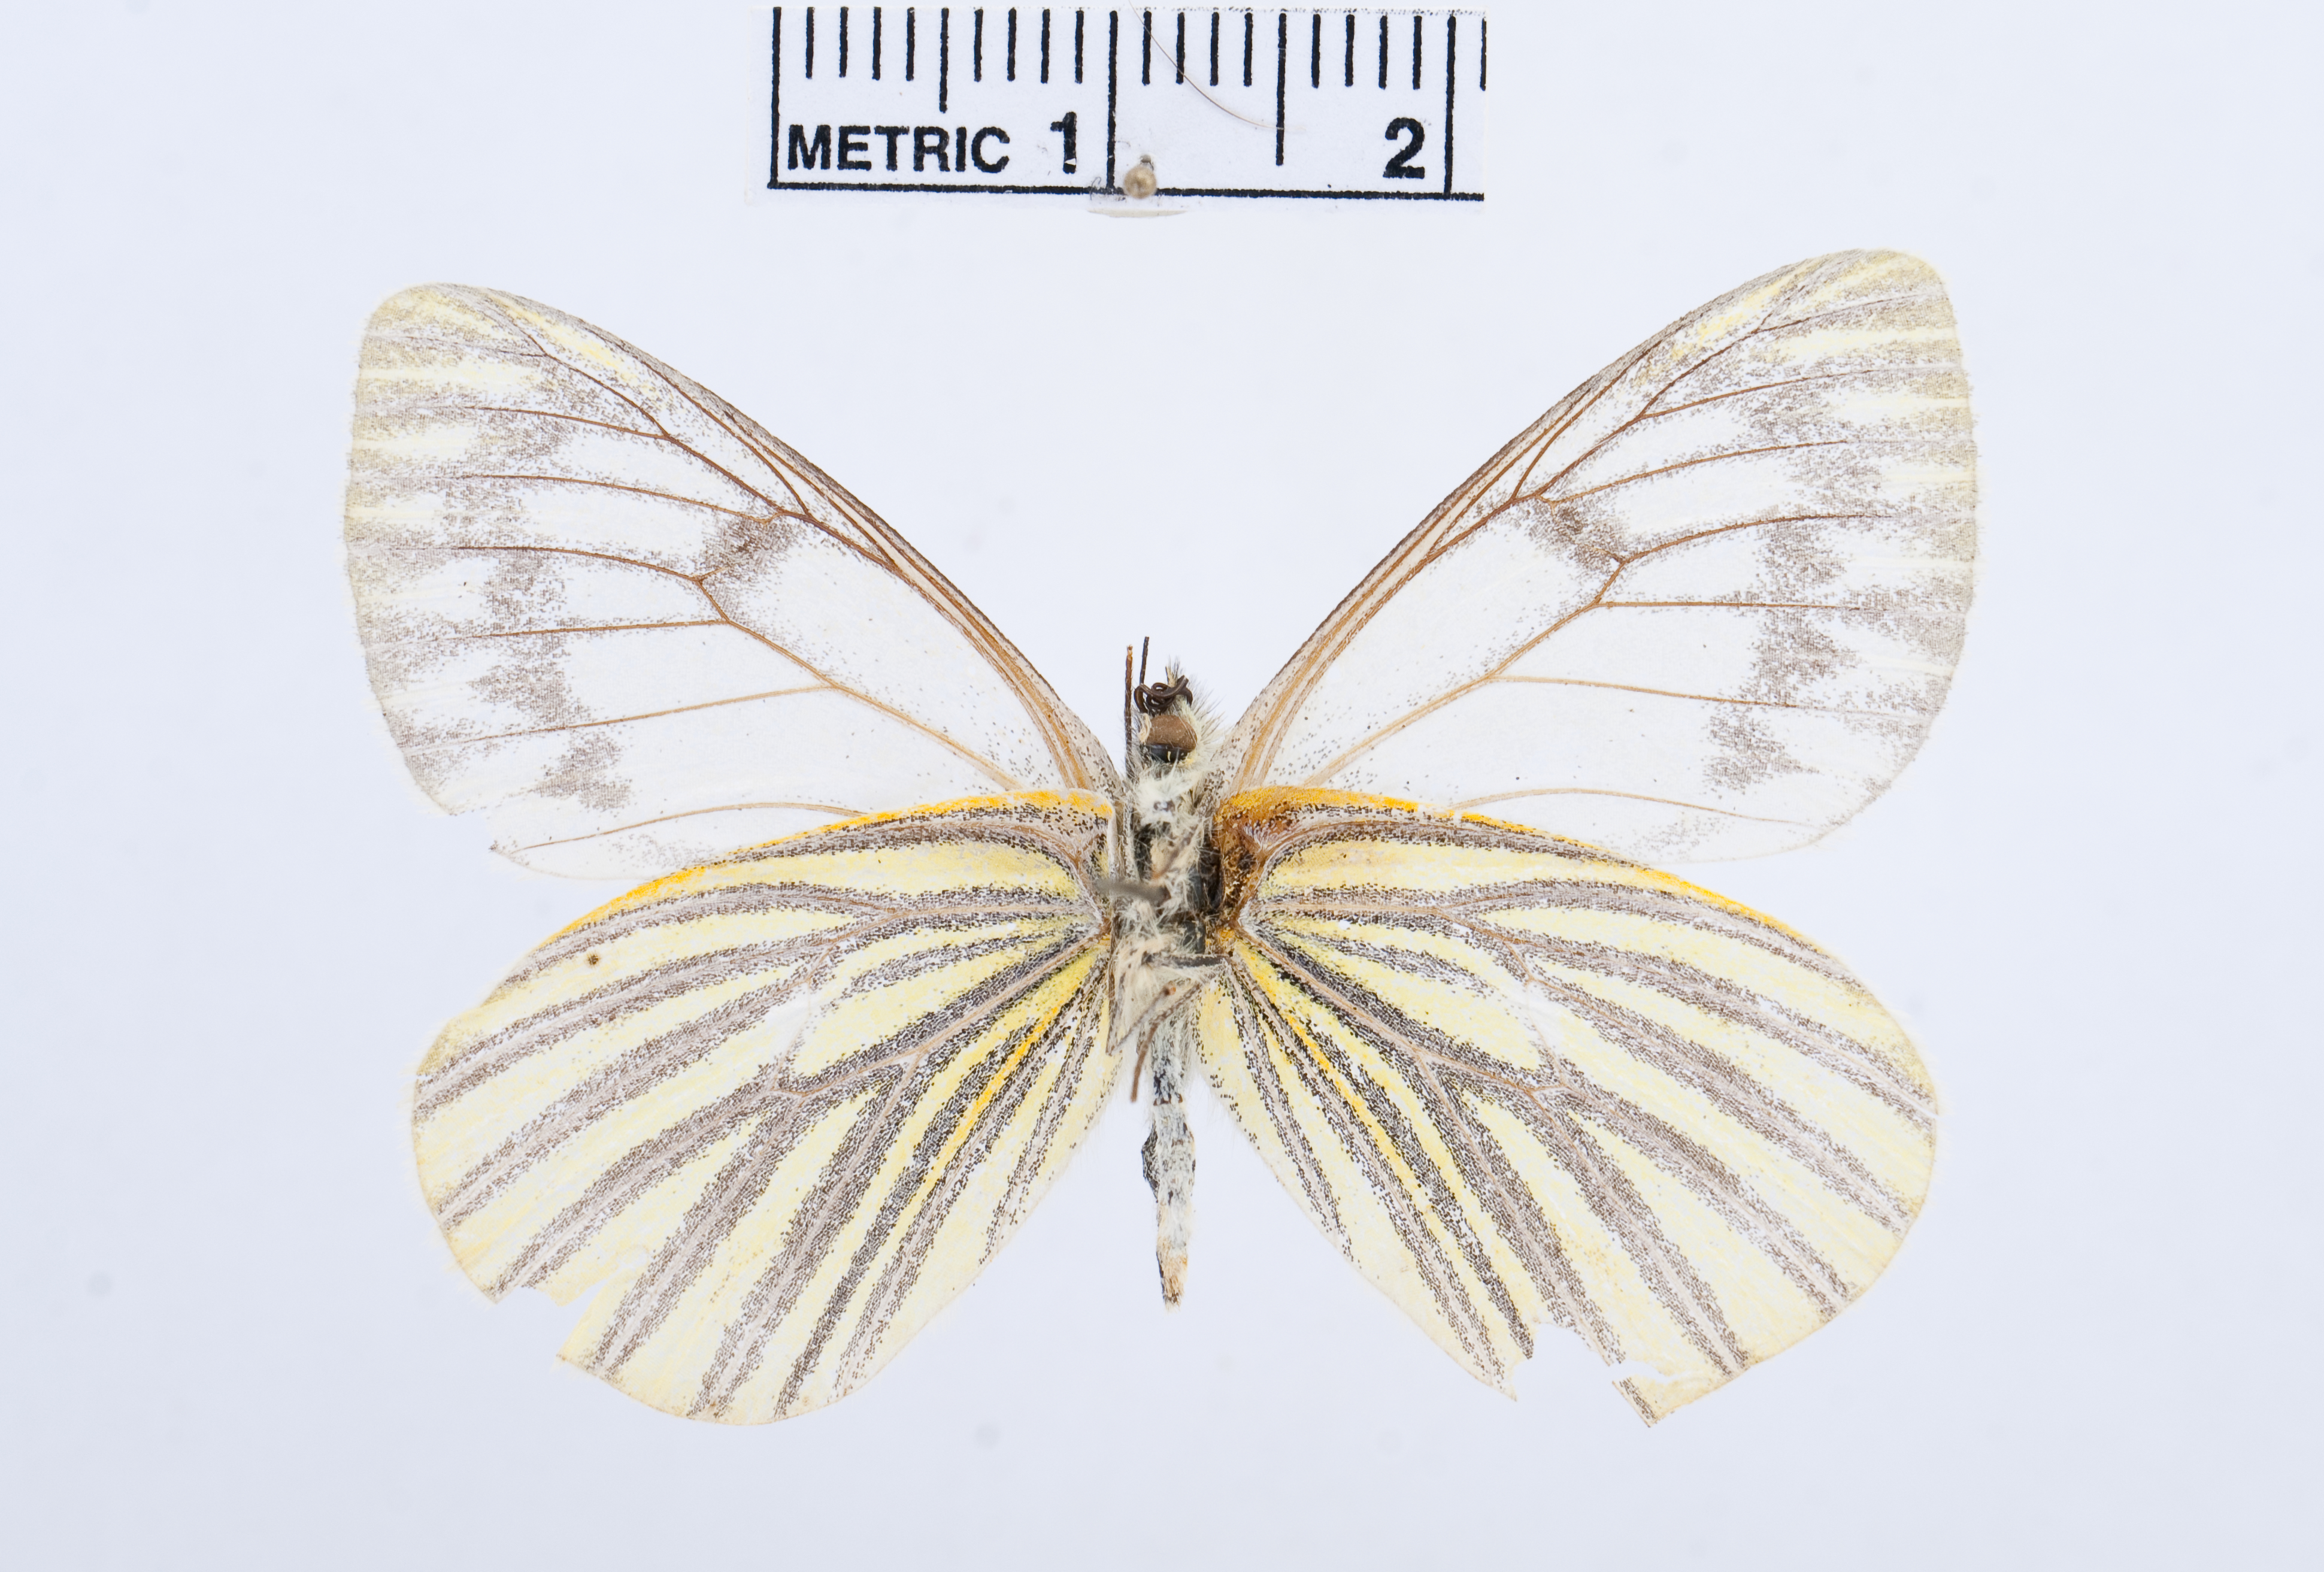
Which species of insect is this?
Tatochila mariae
